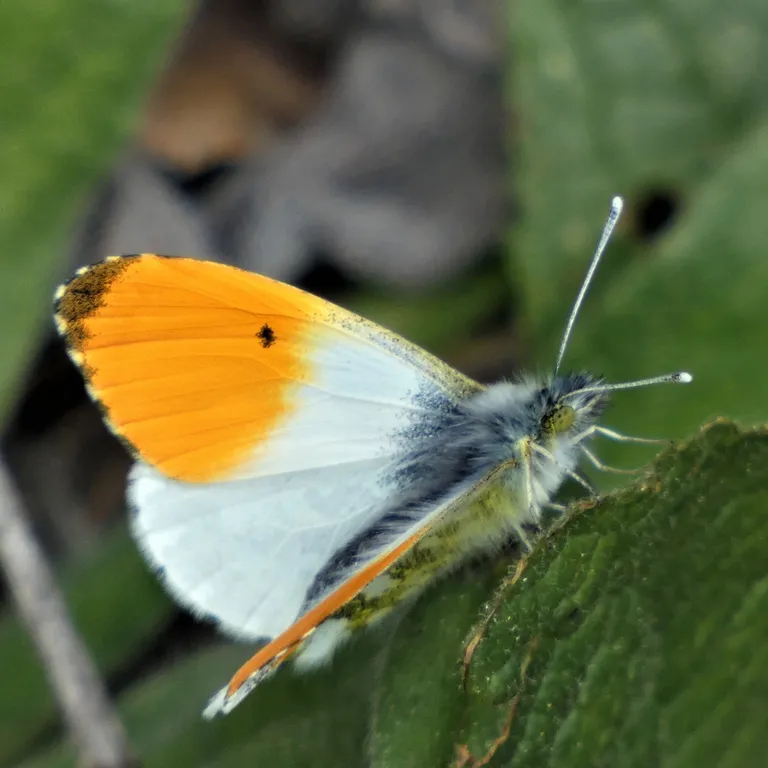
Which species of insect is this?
Anthocharis cardamines
